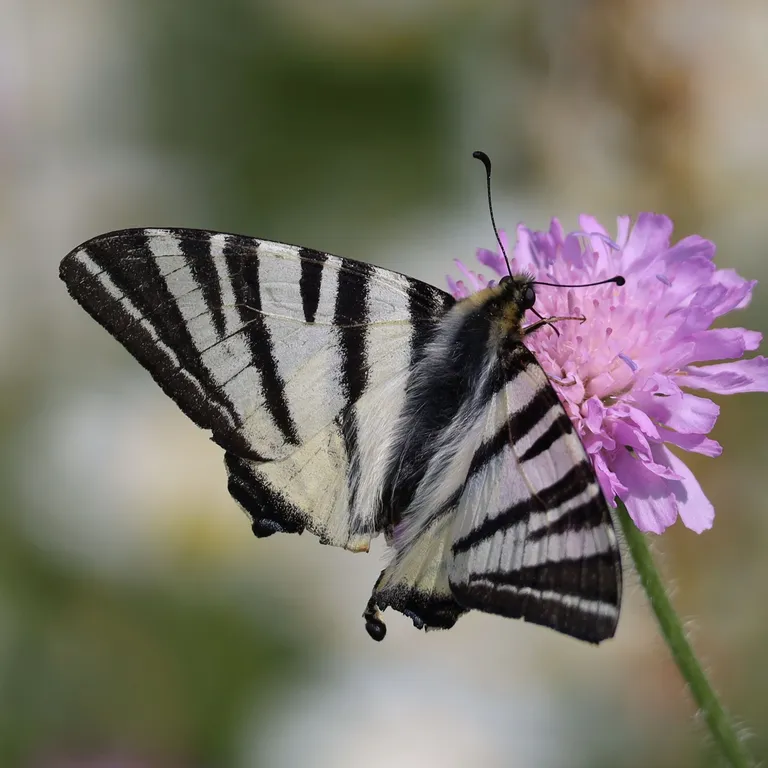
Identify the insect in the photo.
Iphiclides podalirius
